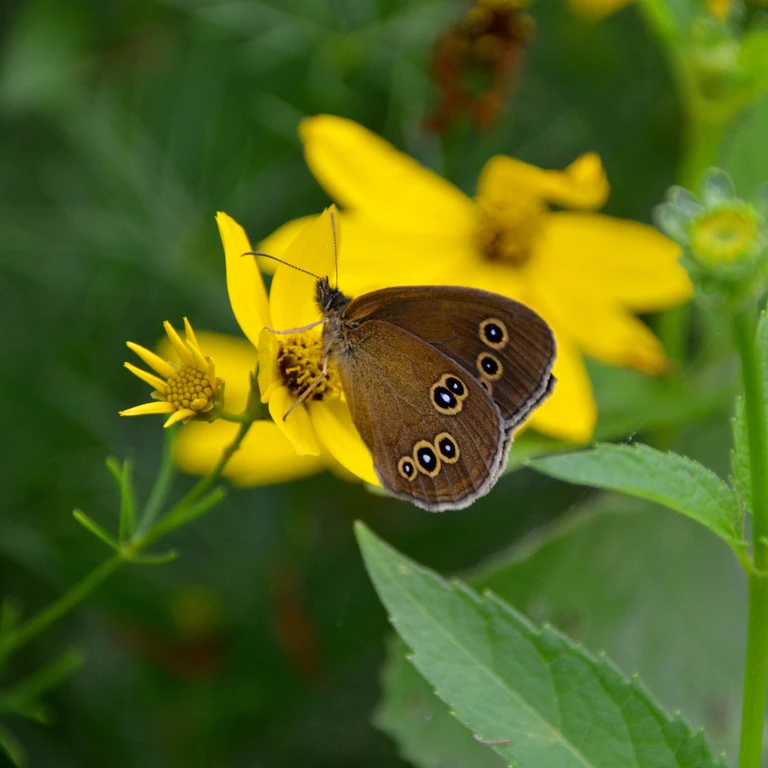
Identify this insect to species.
Aphantopus hyperantus
